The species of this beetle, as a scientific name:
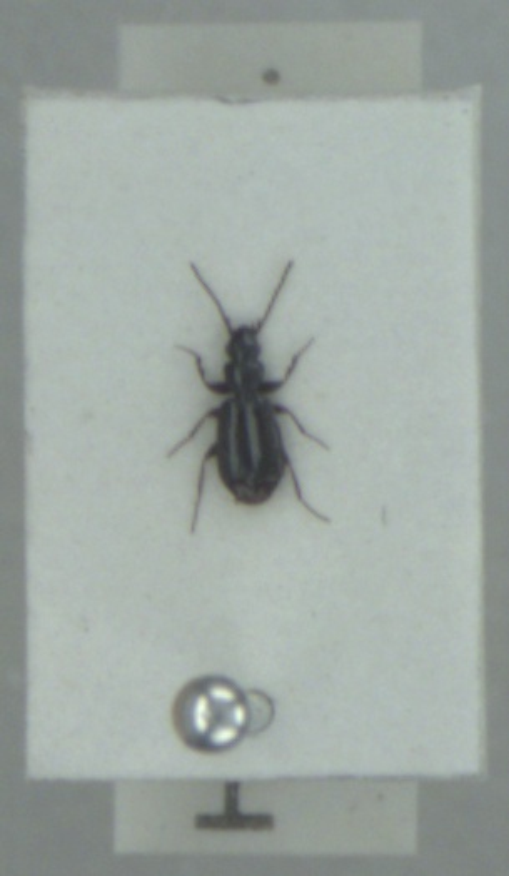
Microlestes maurus
